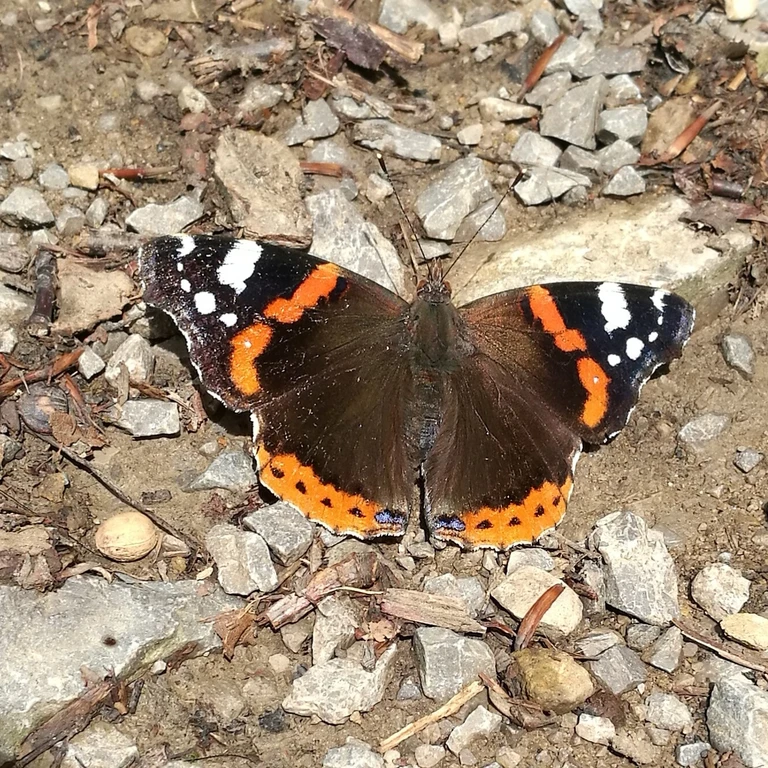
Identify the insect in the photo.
Vanessa atalanta
